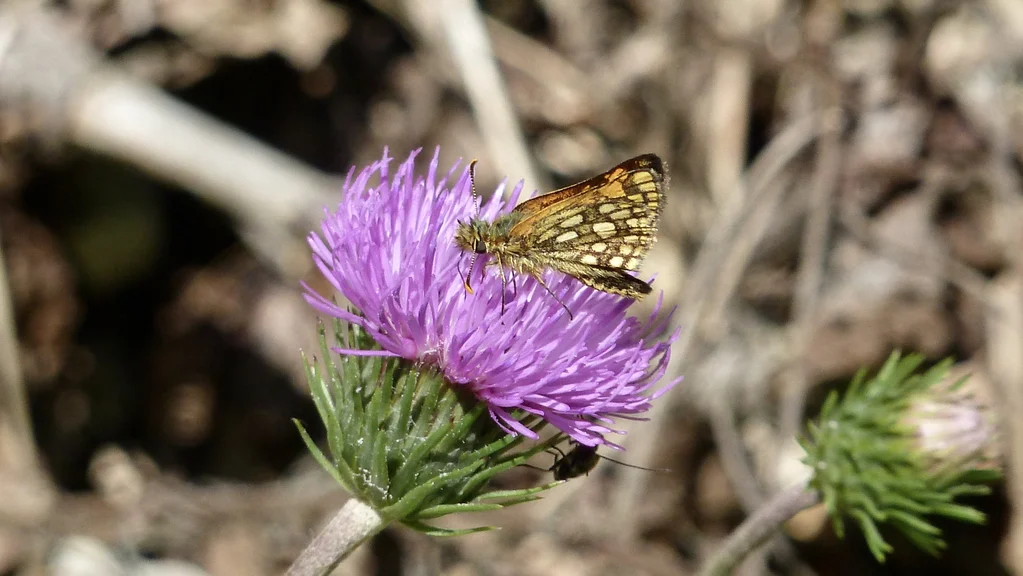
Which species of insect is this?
Carterocephalus palaemon
